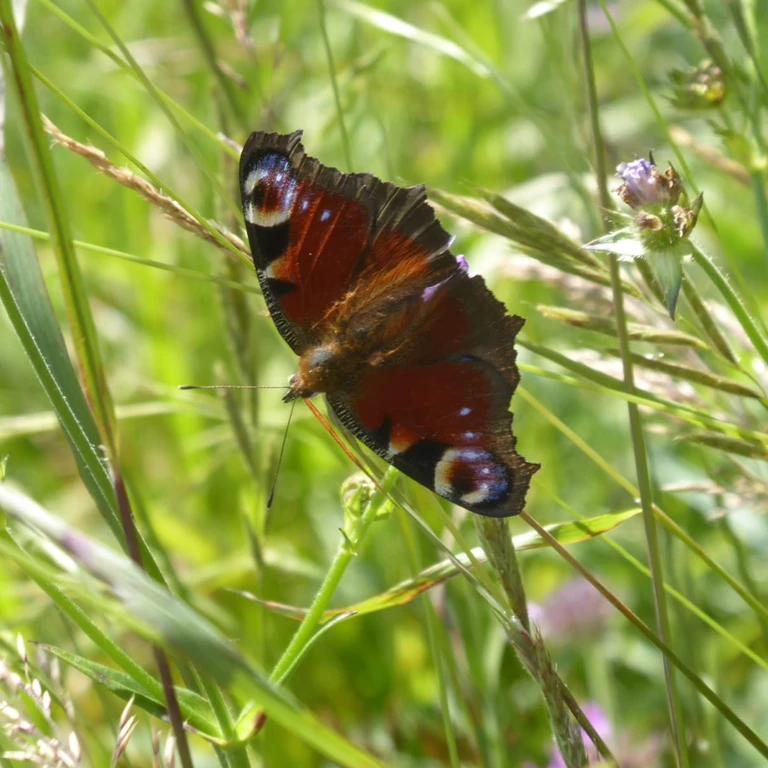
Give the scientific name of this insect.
Aglais io
